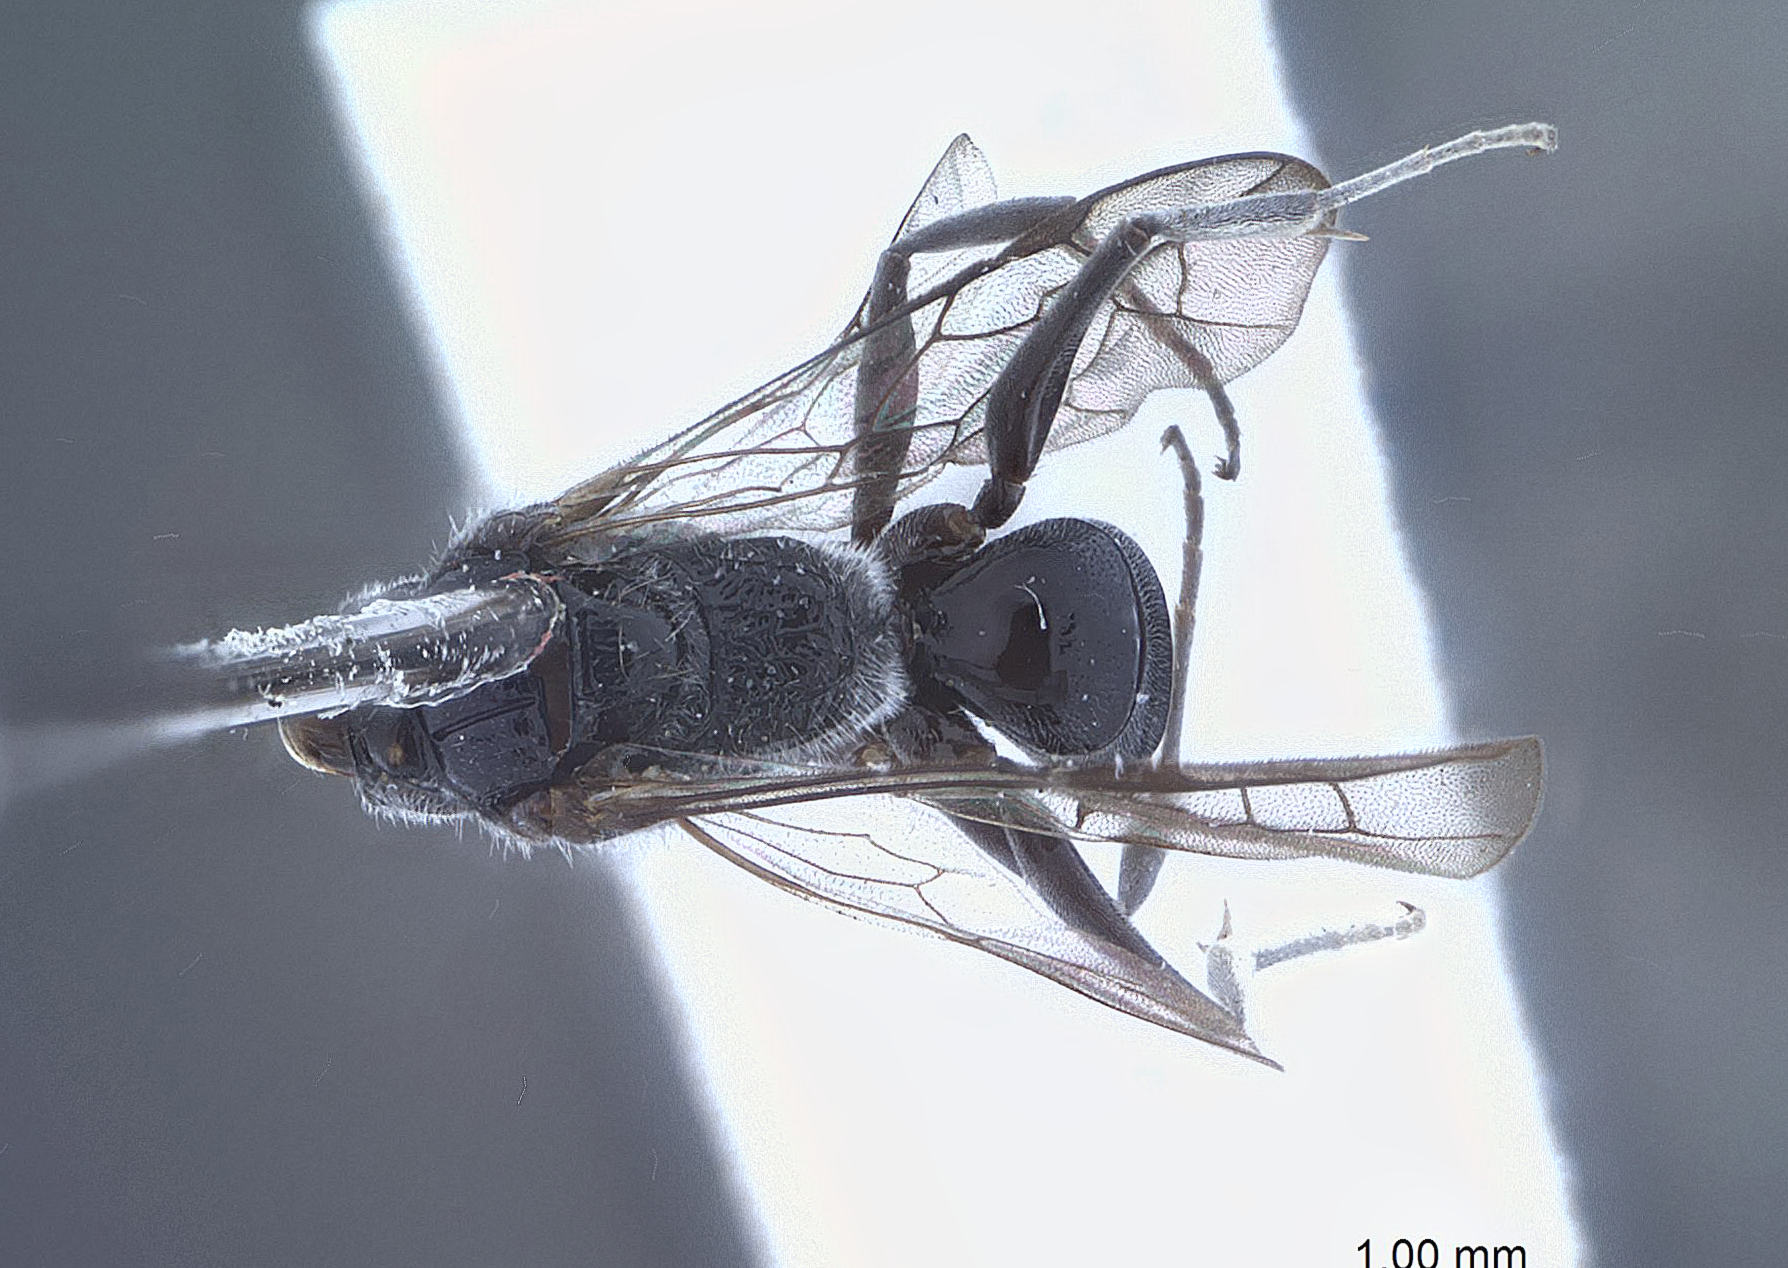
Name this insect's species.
Dolichurus rugosifrons
